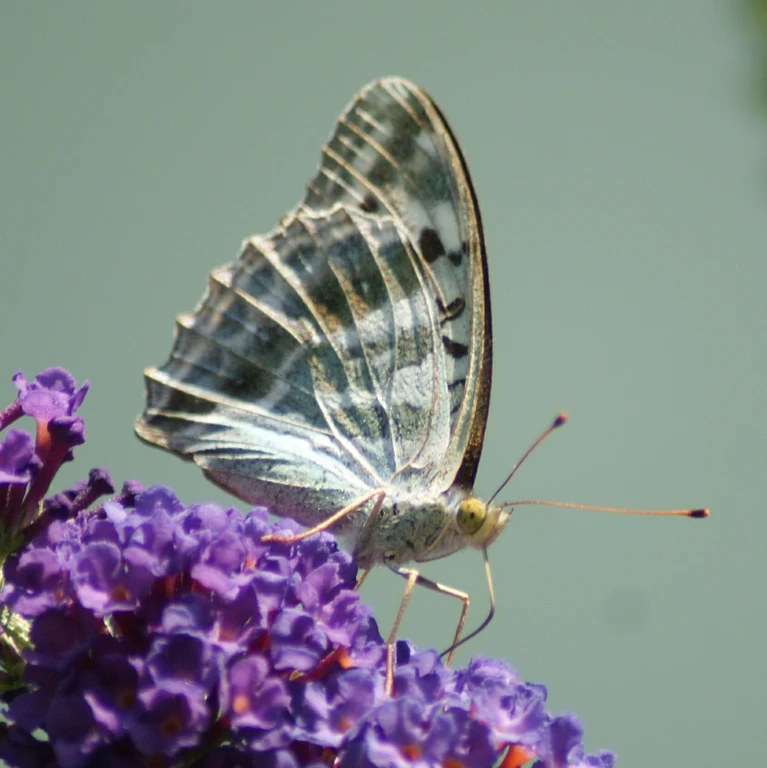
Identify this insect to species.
Argynnis paphia
